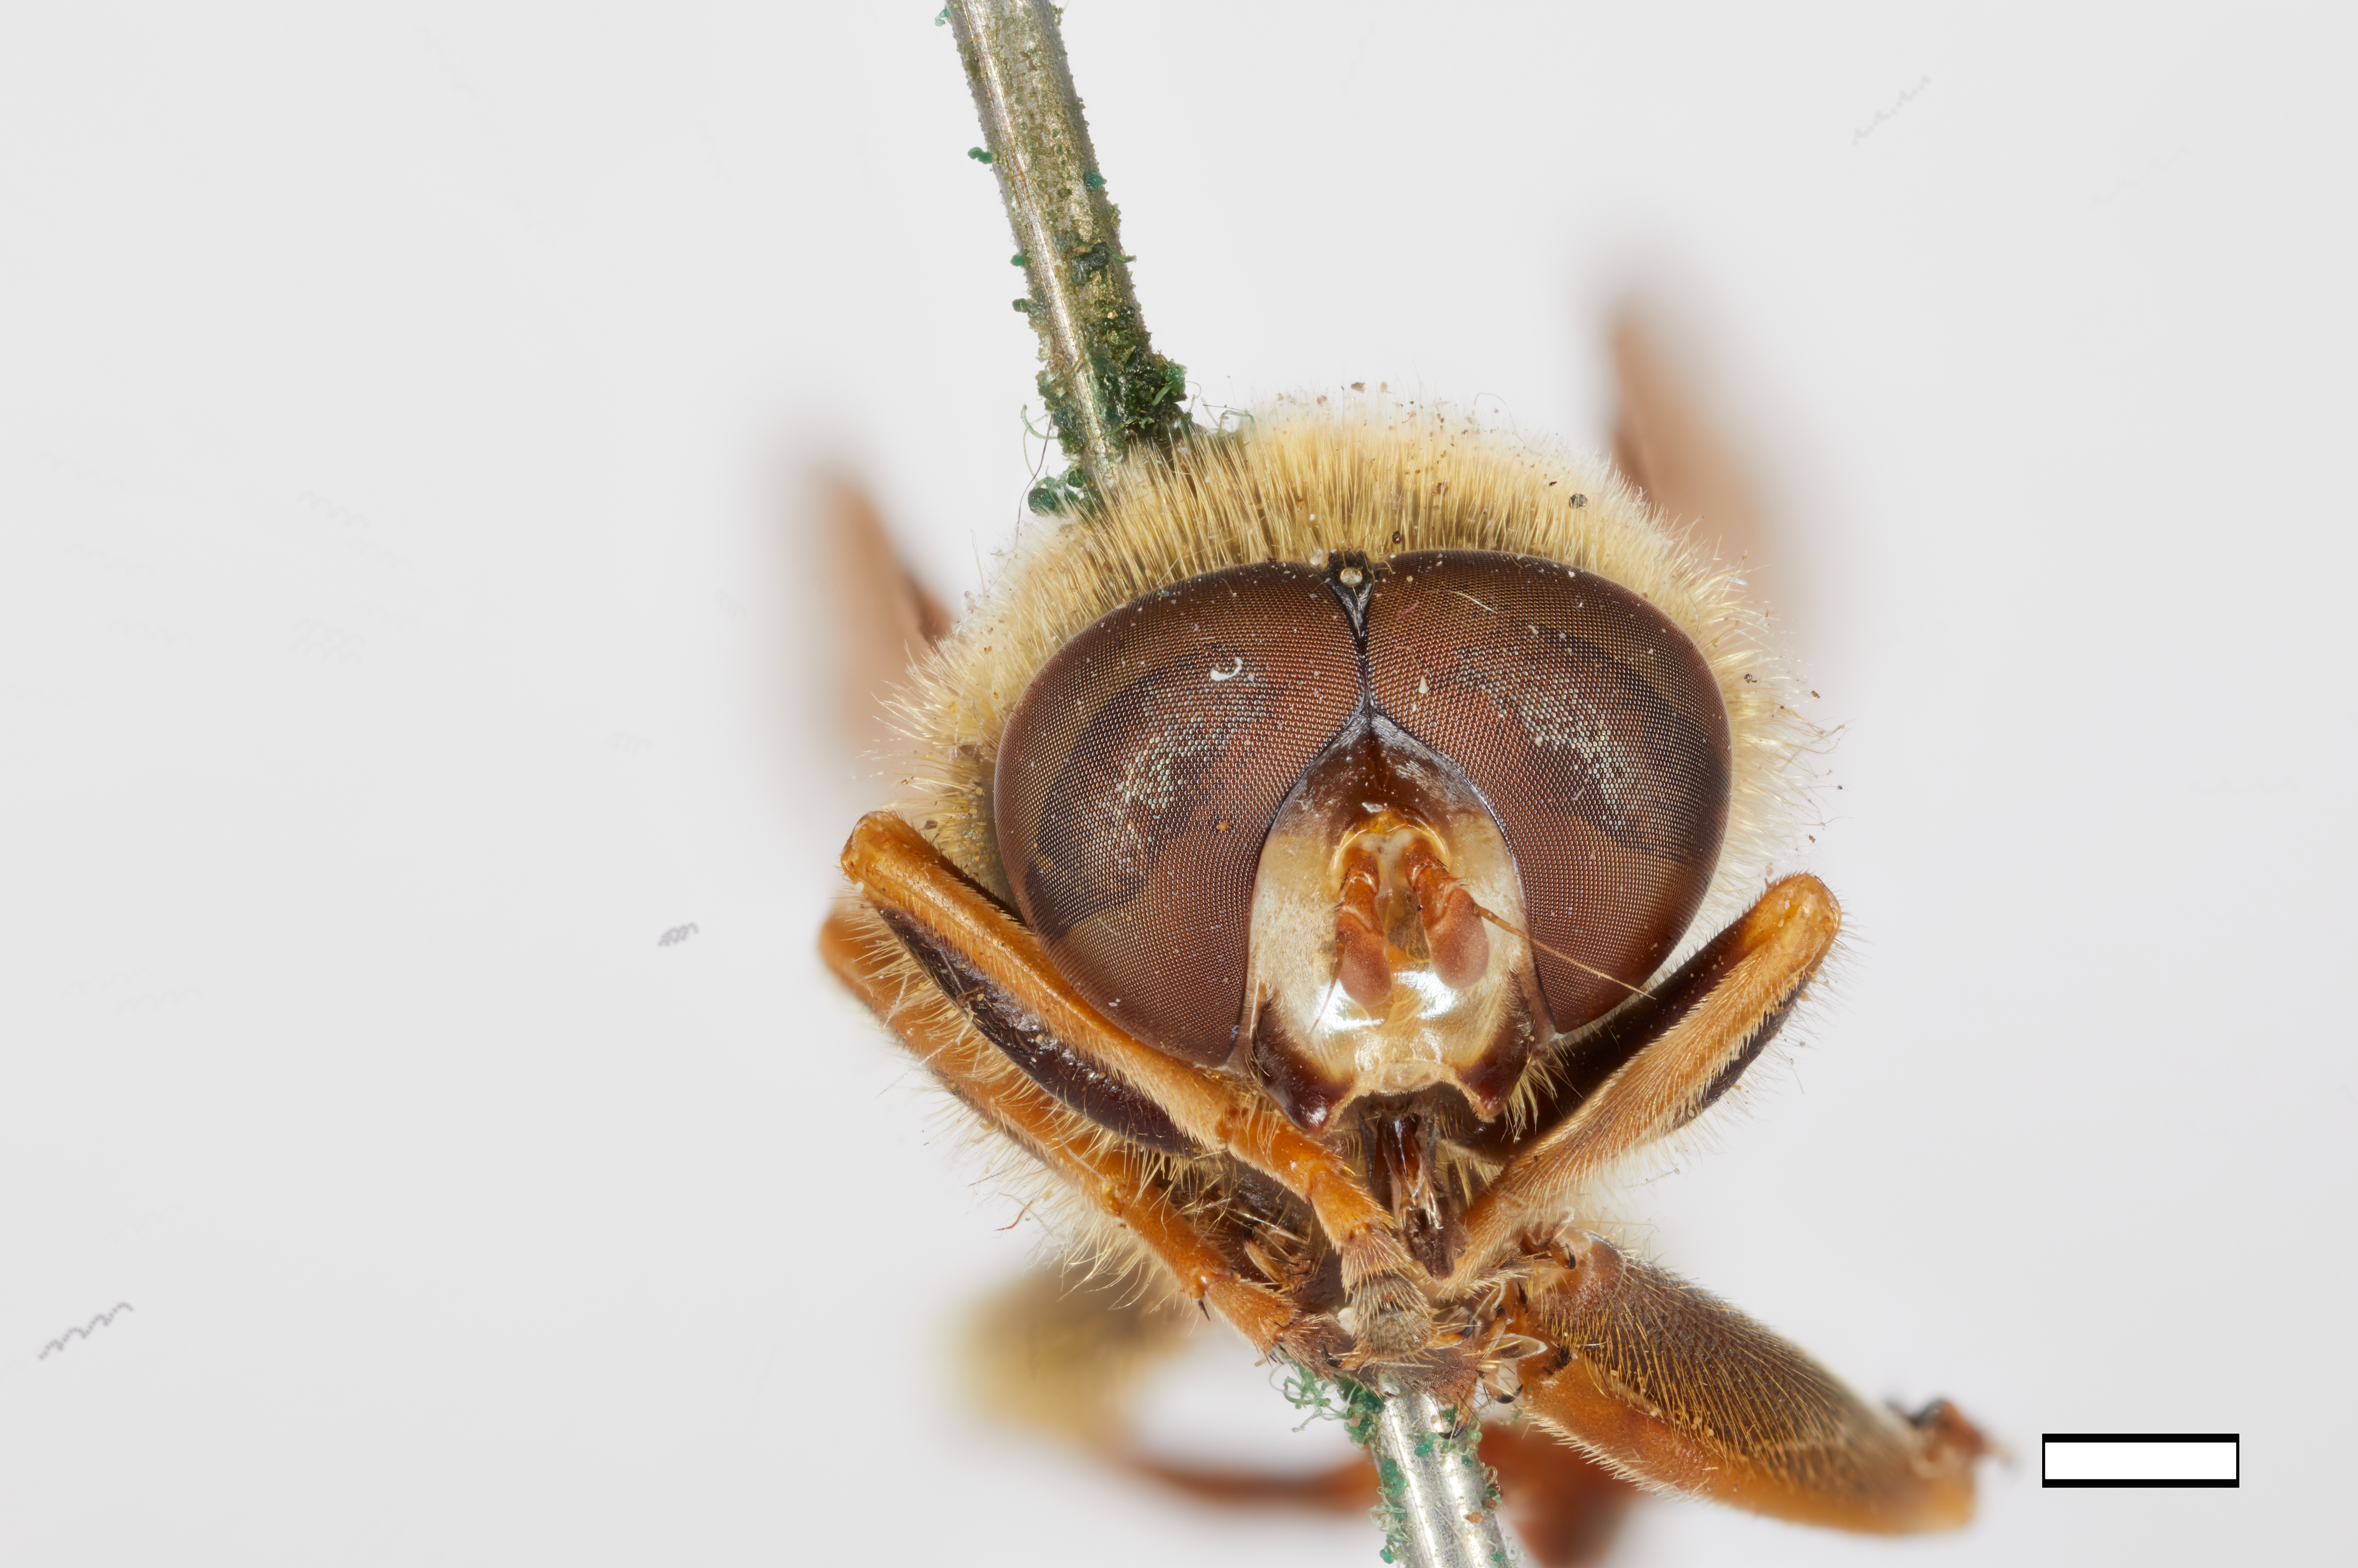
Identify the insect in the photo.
Caliprobola crawfordi
